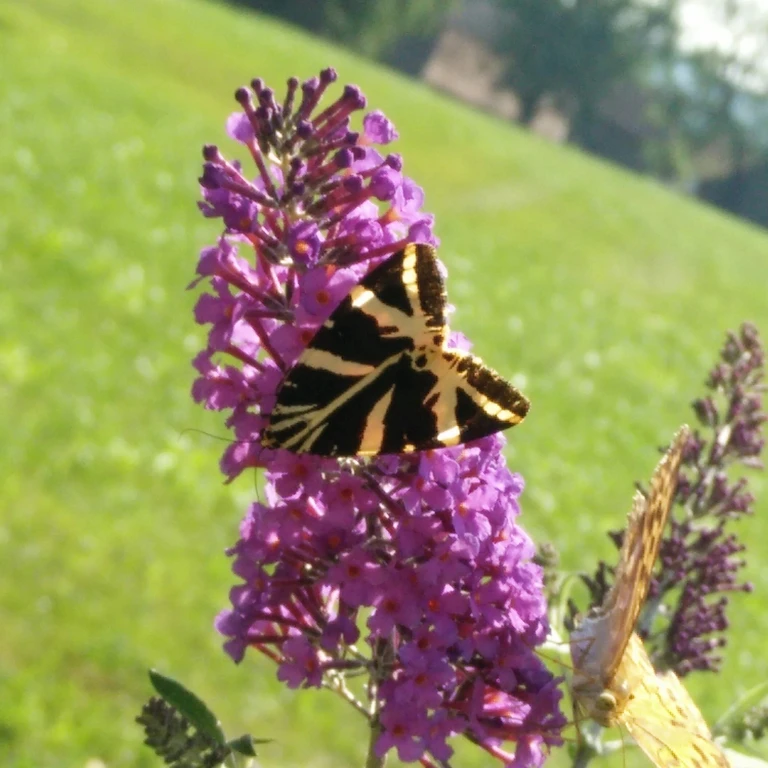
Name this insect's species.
Euplagia quadripunctaria
